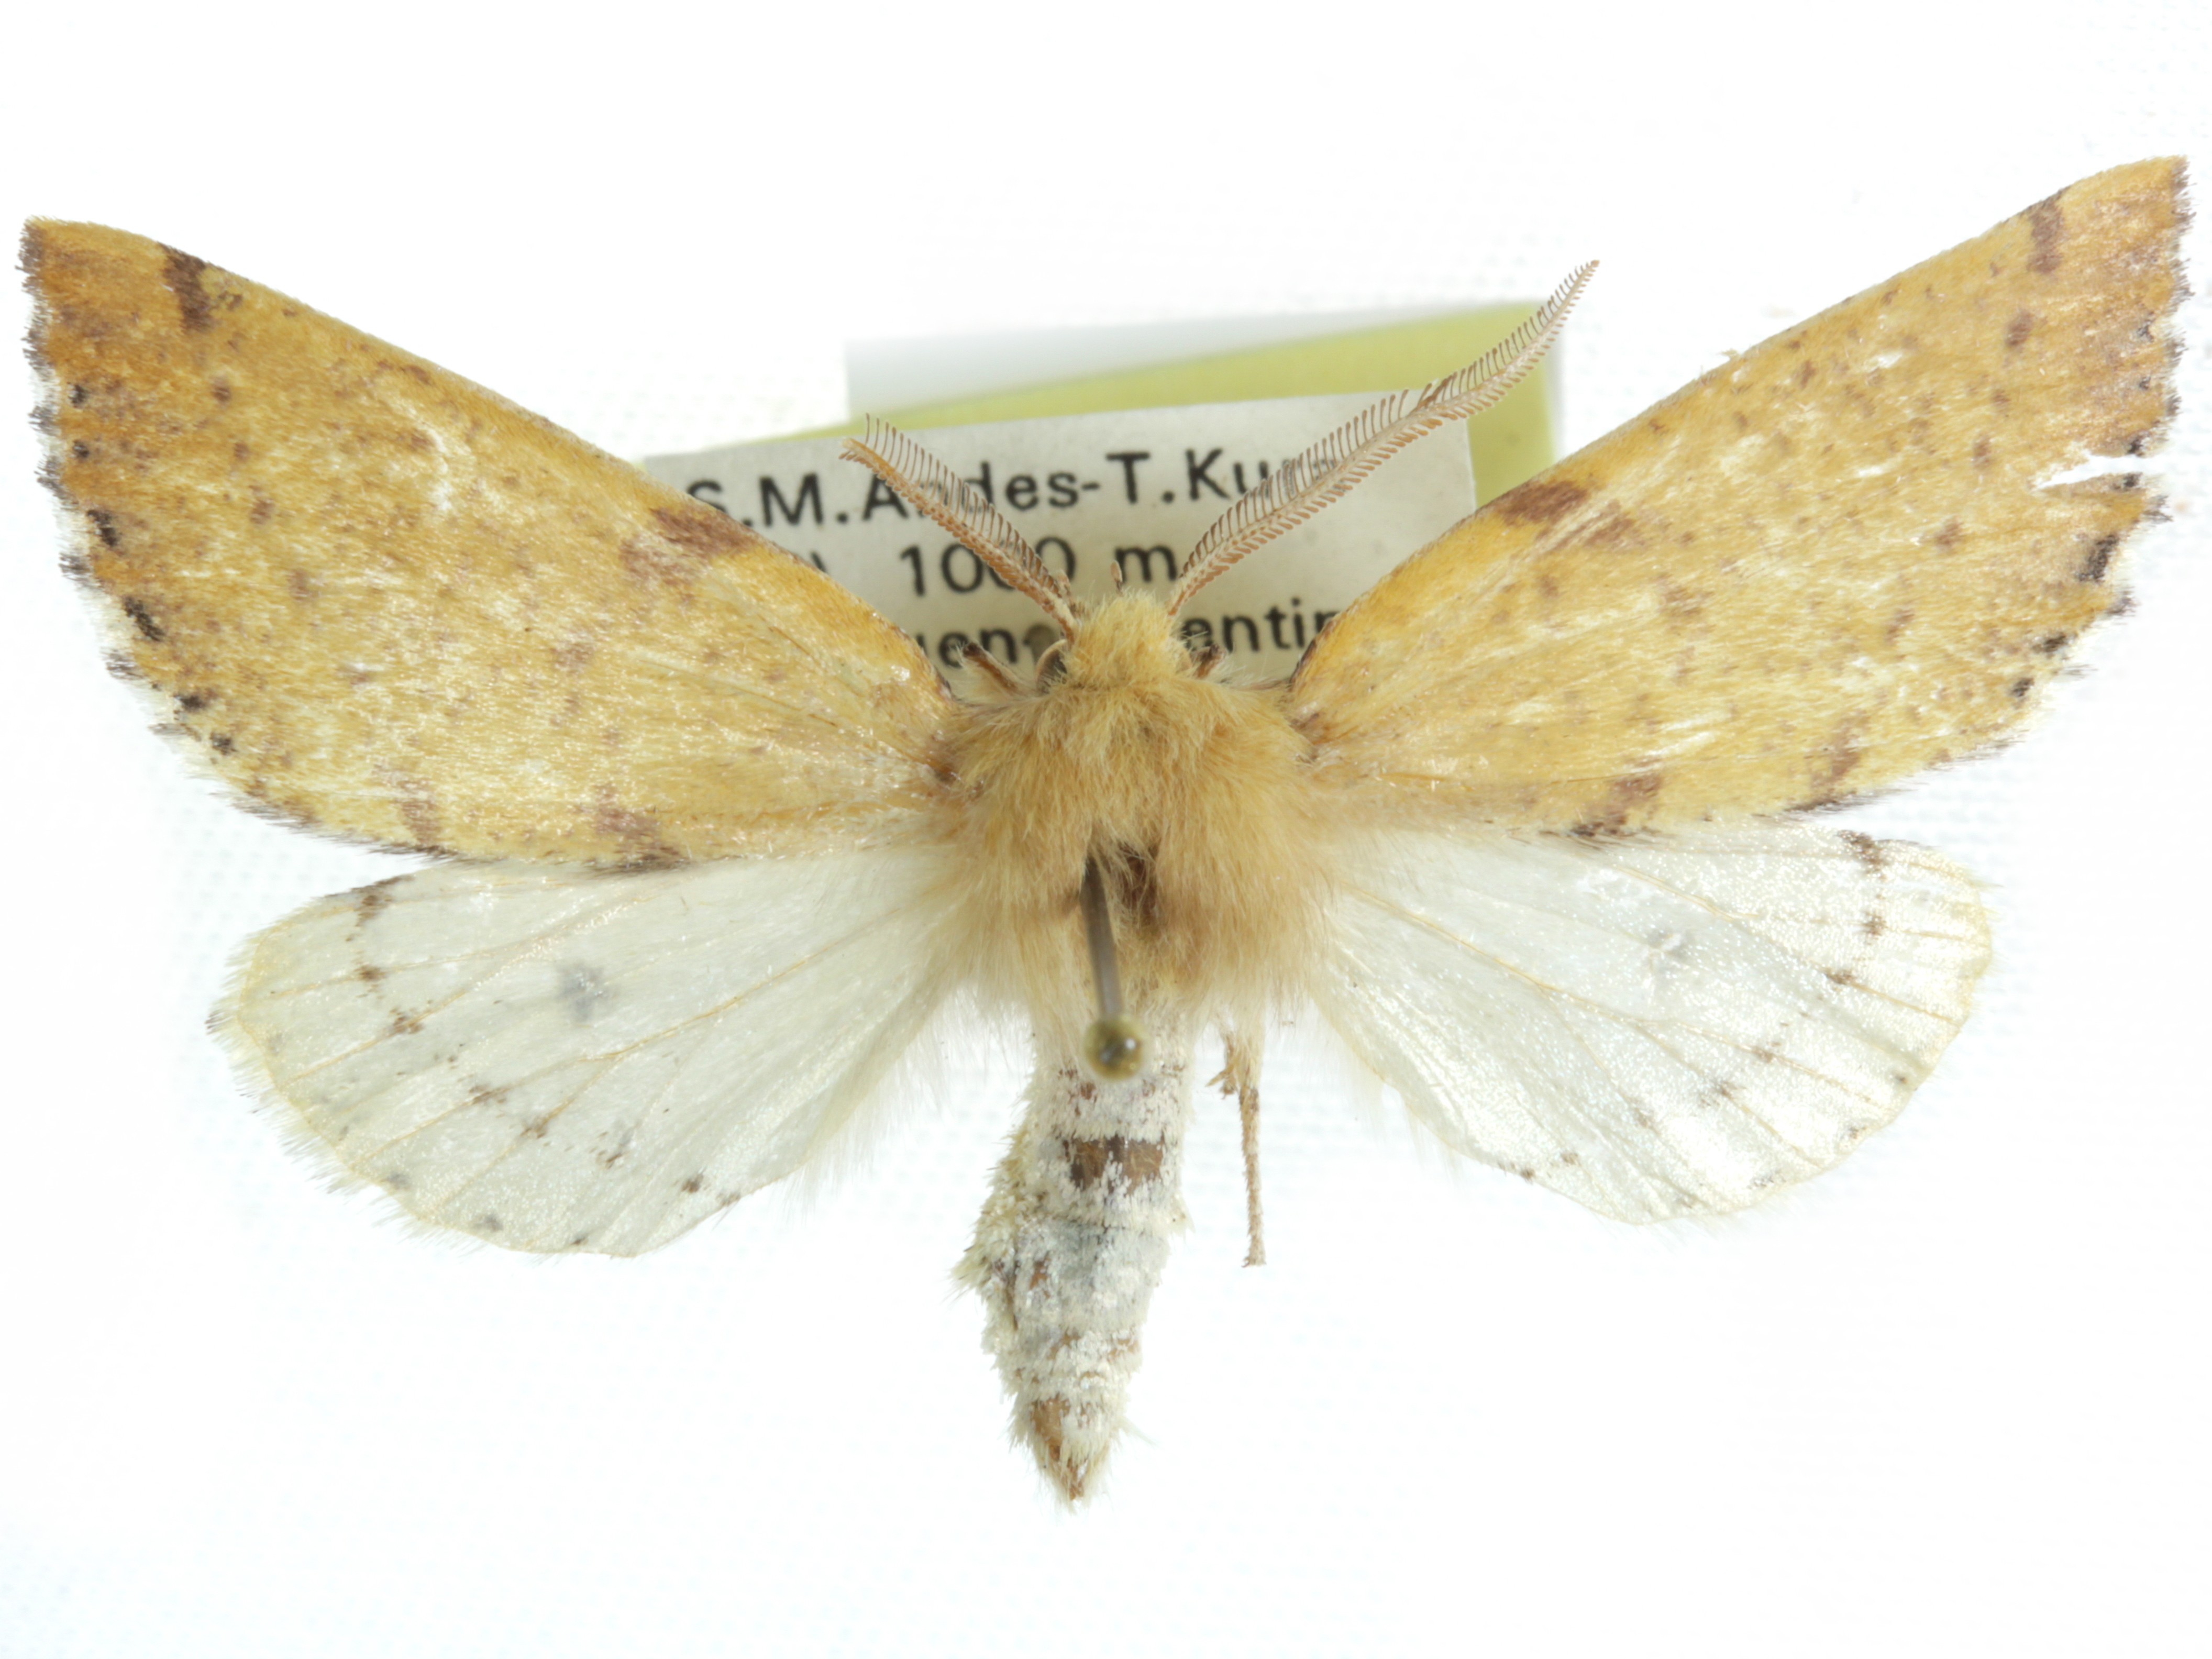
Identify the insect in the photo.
Arauco schajovskoyi
